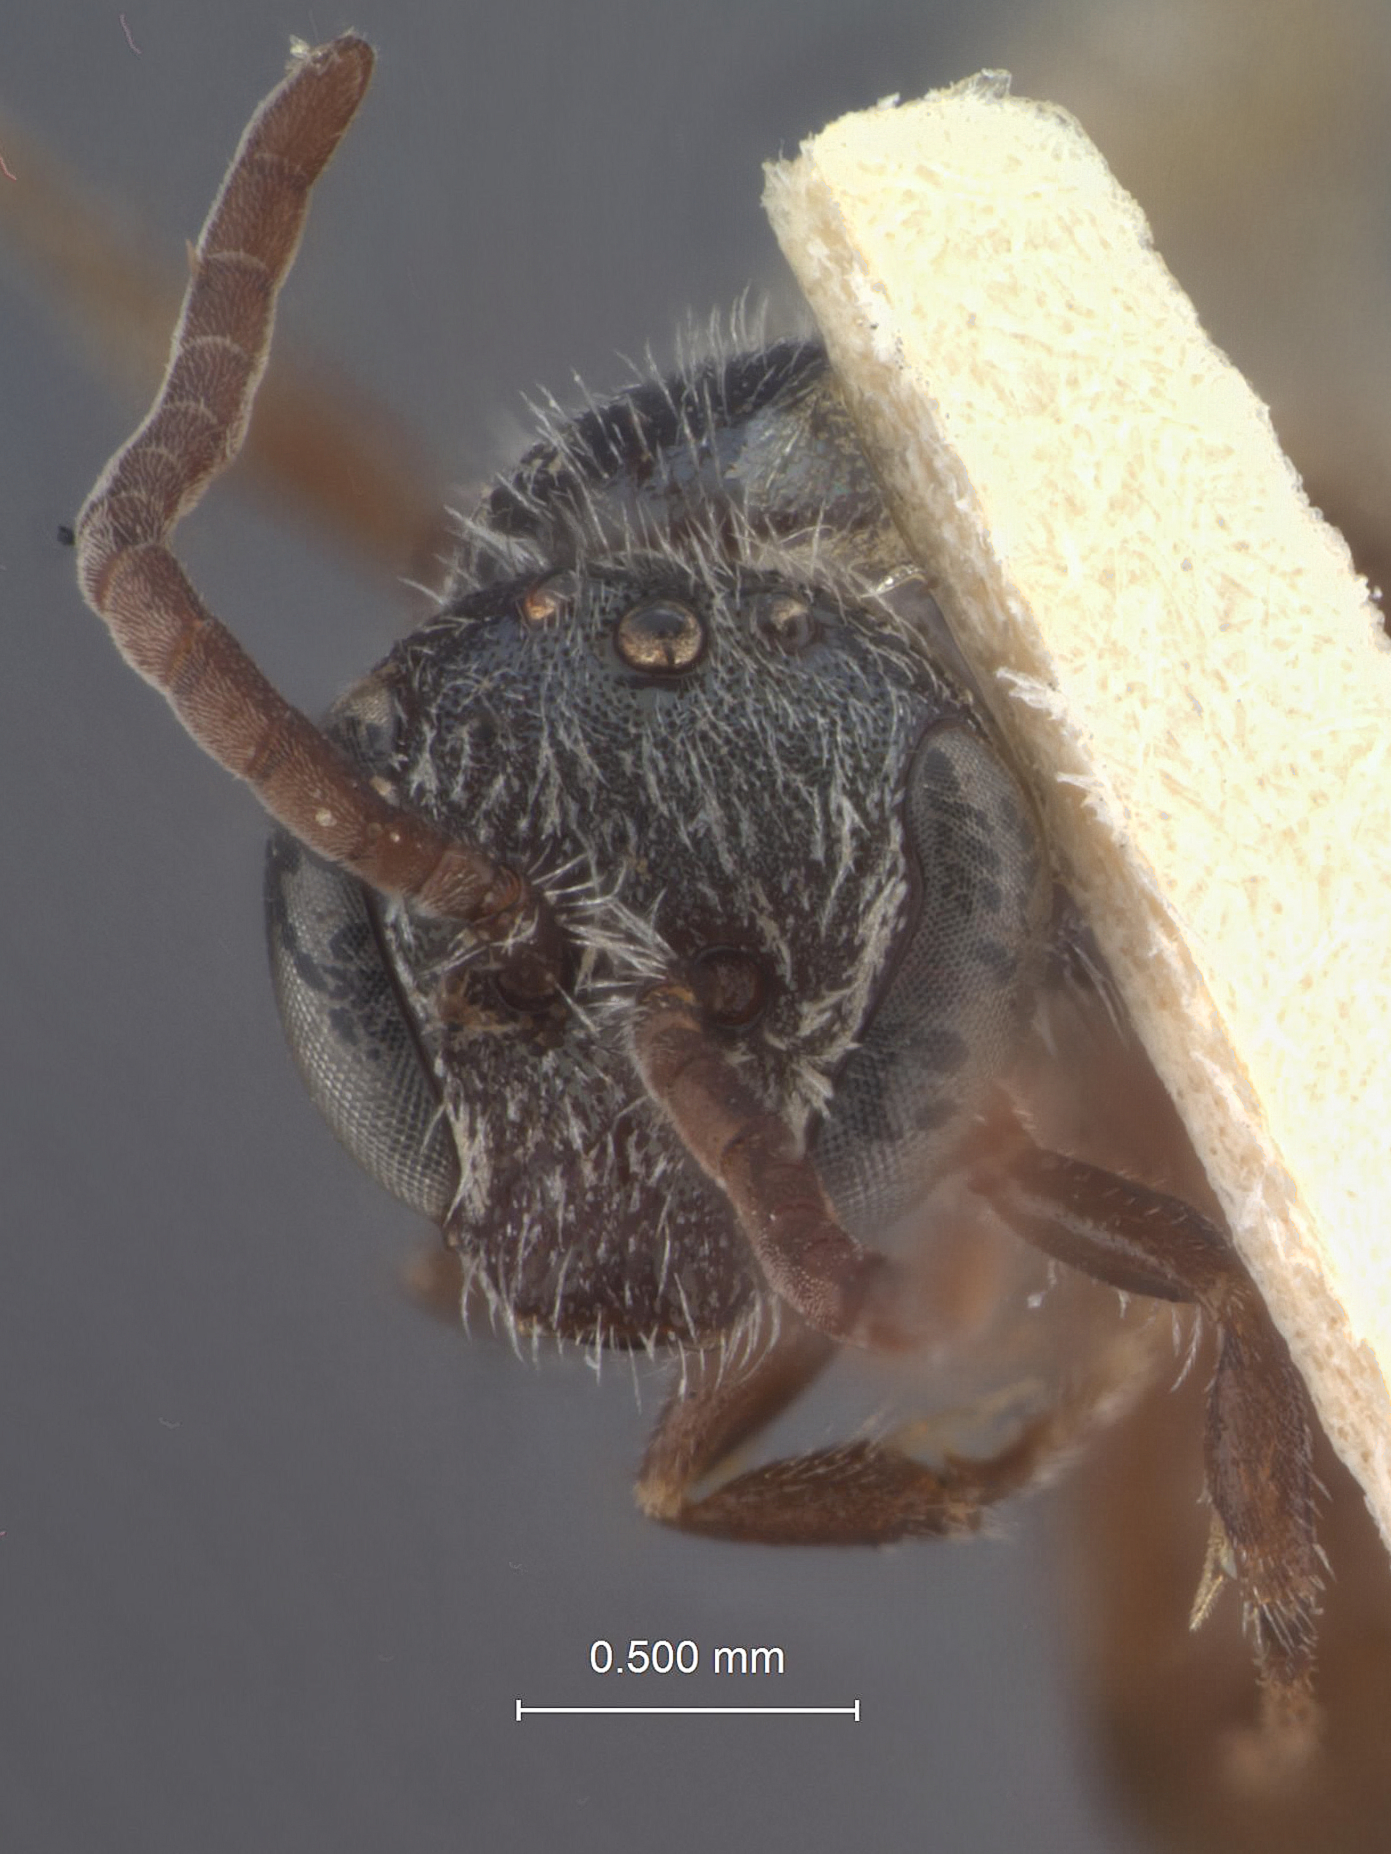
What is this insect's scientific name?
Halictus paululus
